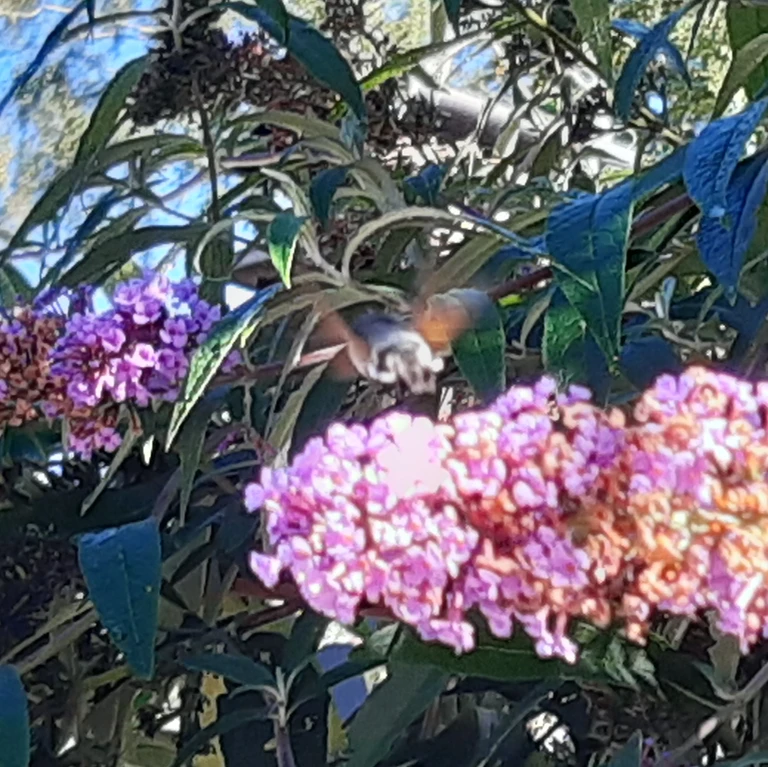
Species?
Macroglossum stellatarum
